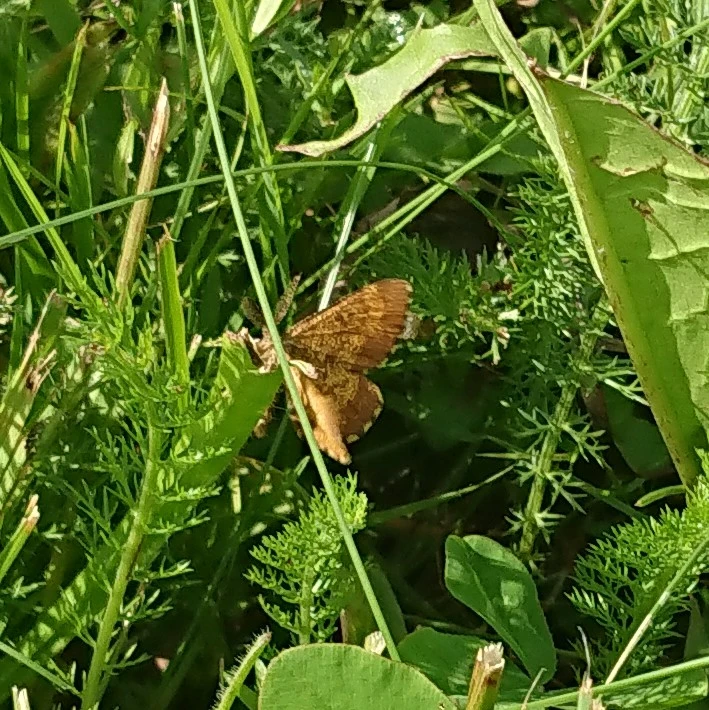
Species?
Ematurga atomaria
